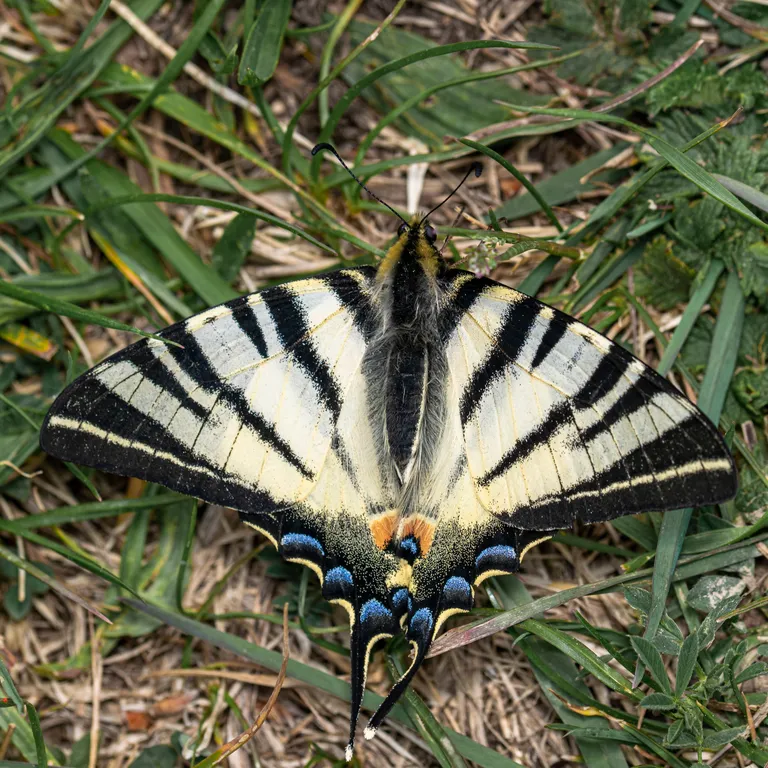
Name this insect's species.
Iphiclides podalirius
